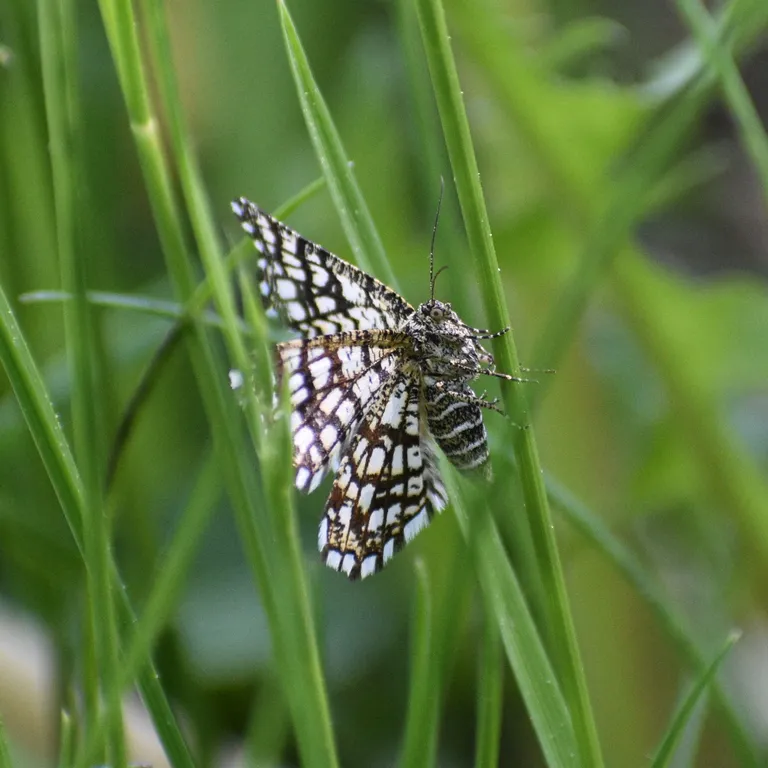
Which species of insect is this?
Chiasmia clathrata
